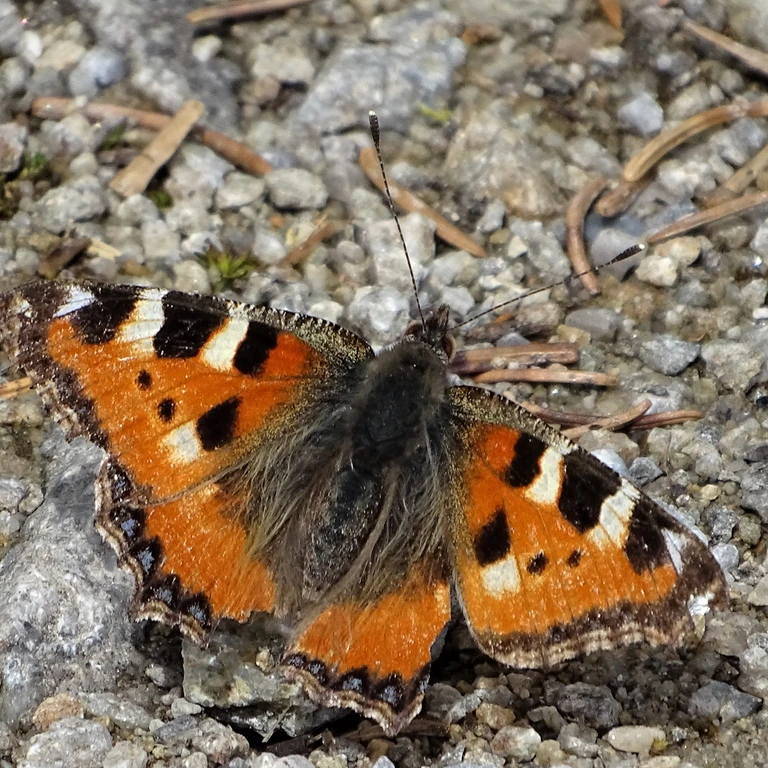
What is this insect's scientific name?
Aglais urticae
